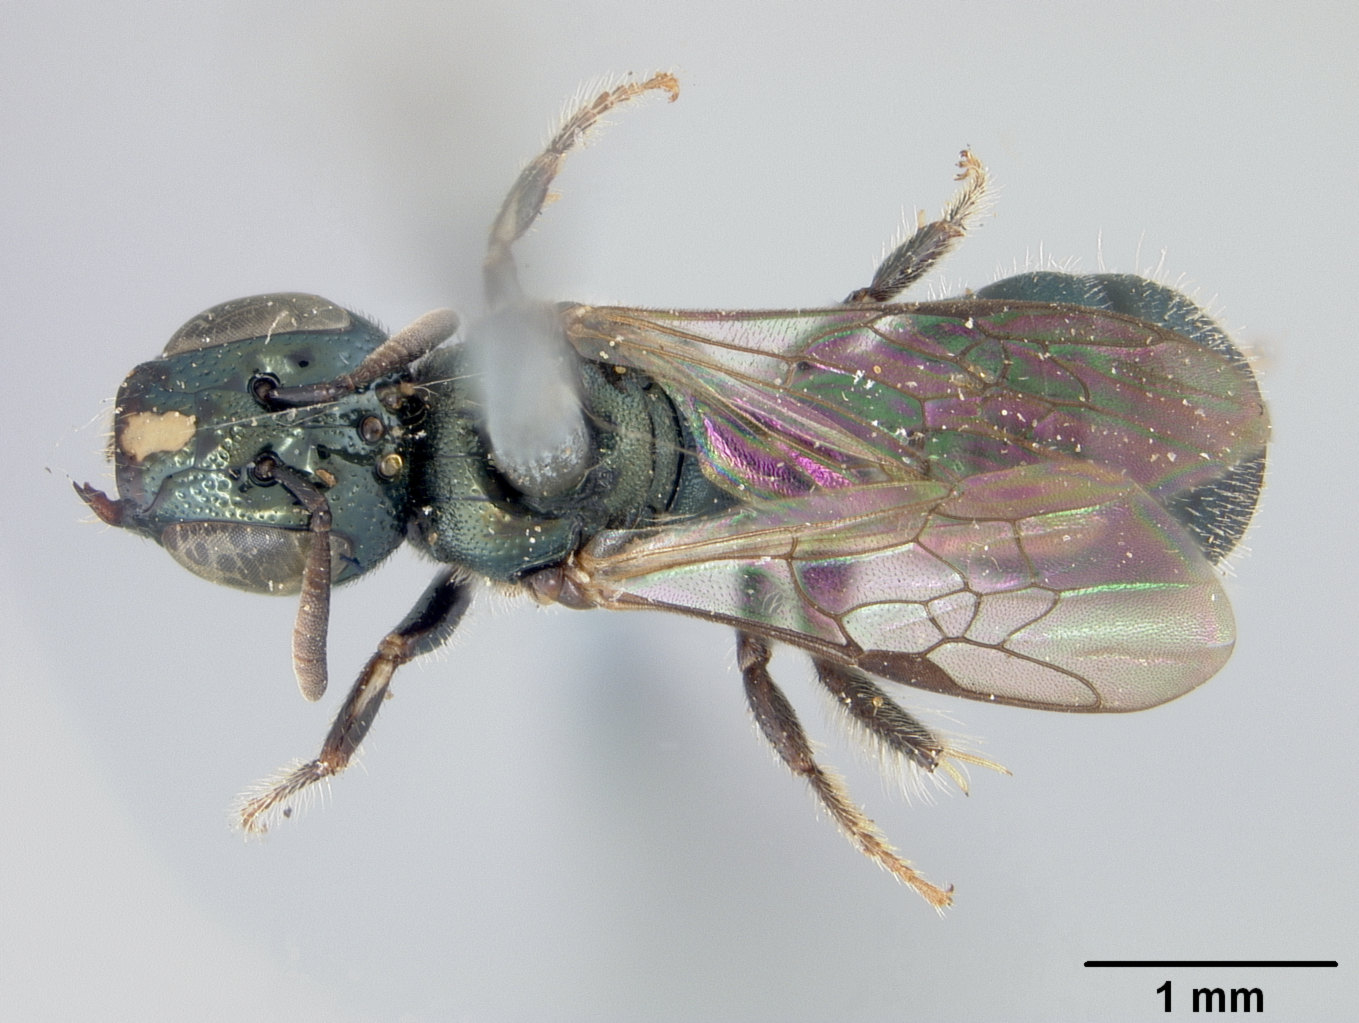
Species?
Ceratina nautlana
